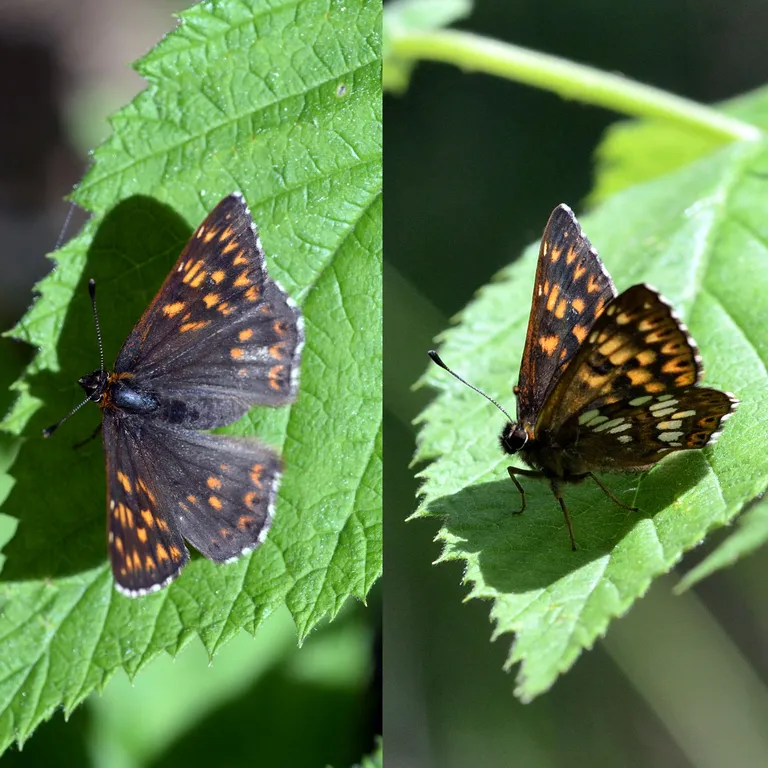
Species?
Hamearis lucina
